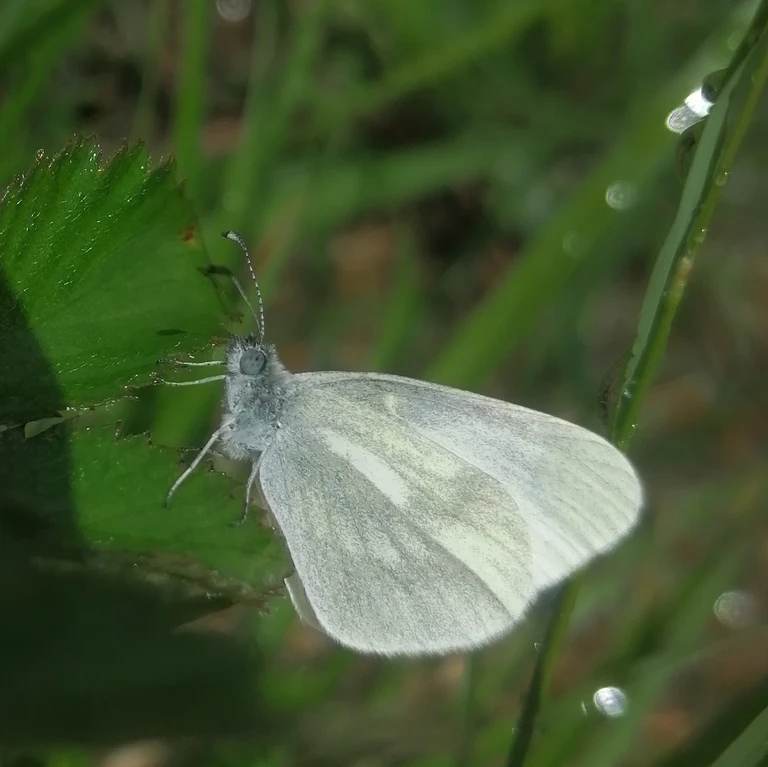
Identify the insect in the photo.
Leptidea sinapis/juvernica
